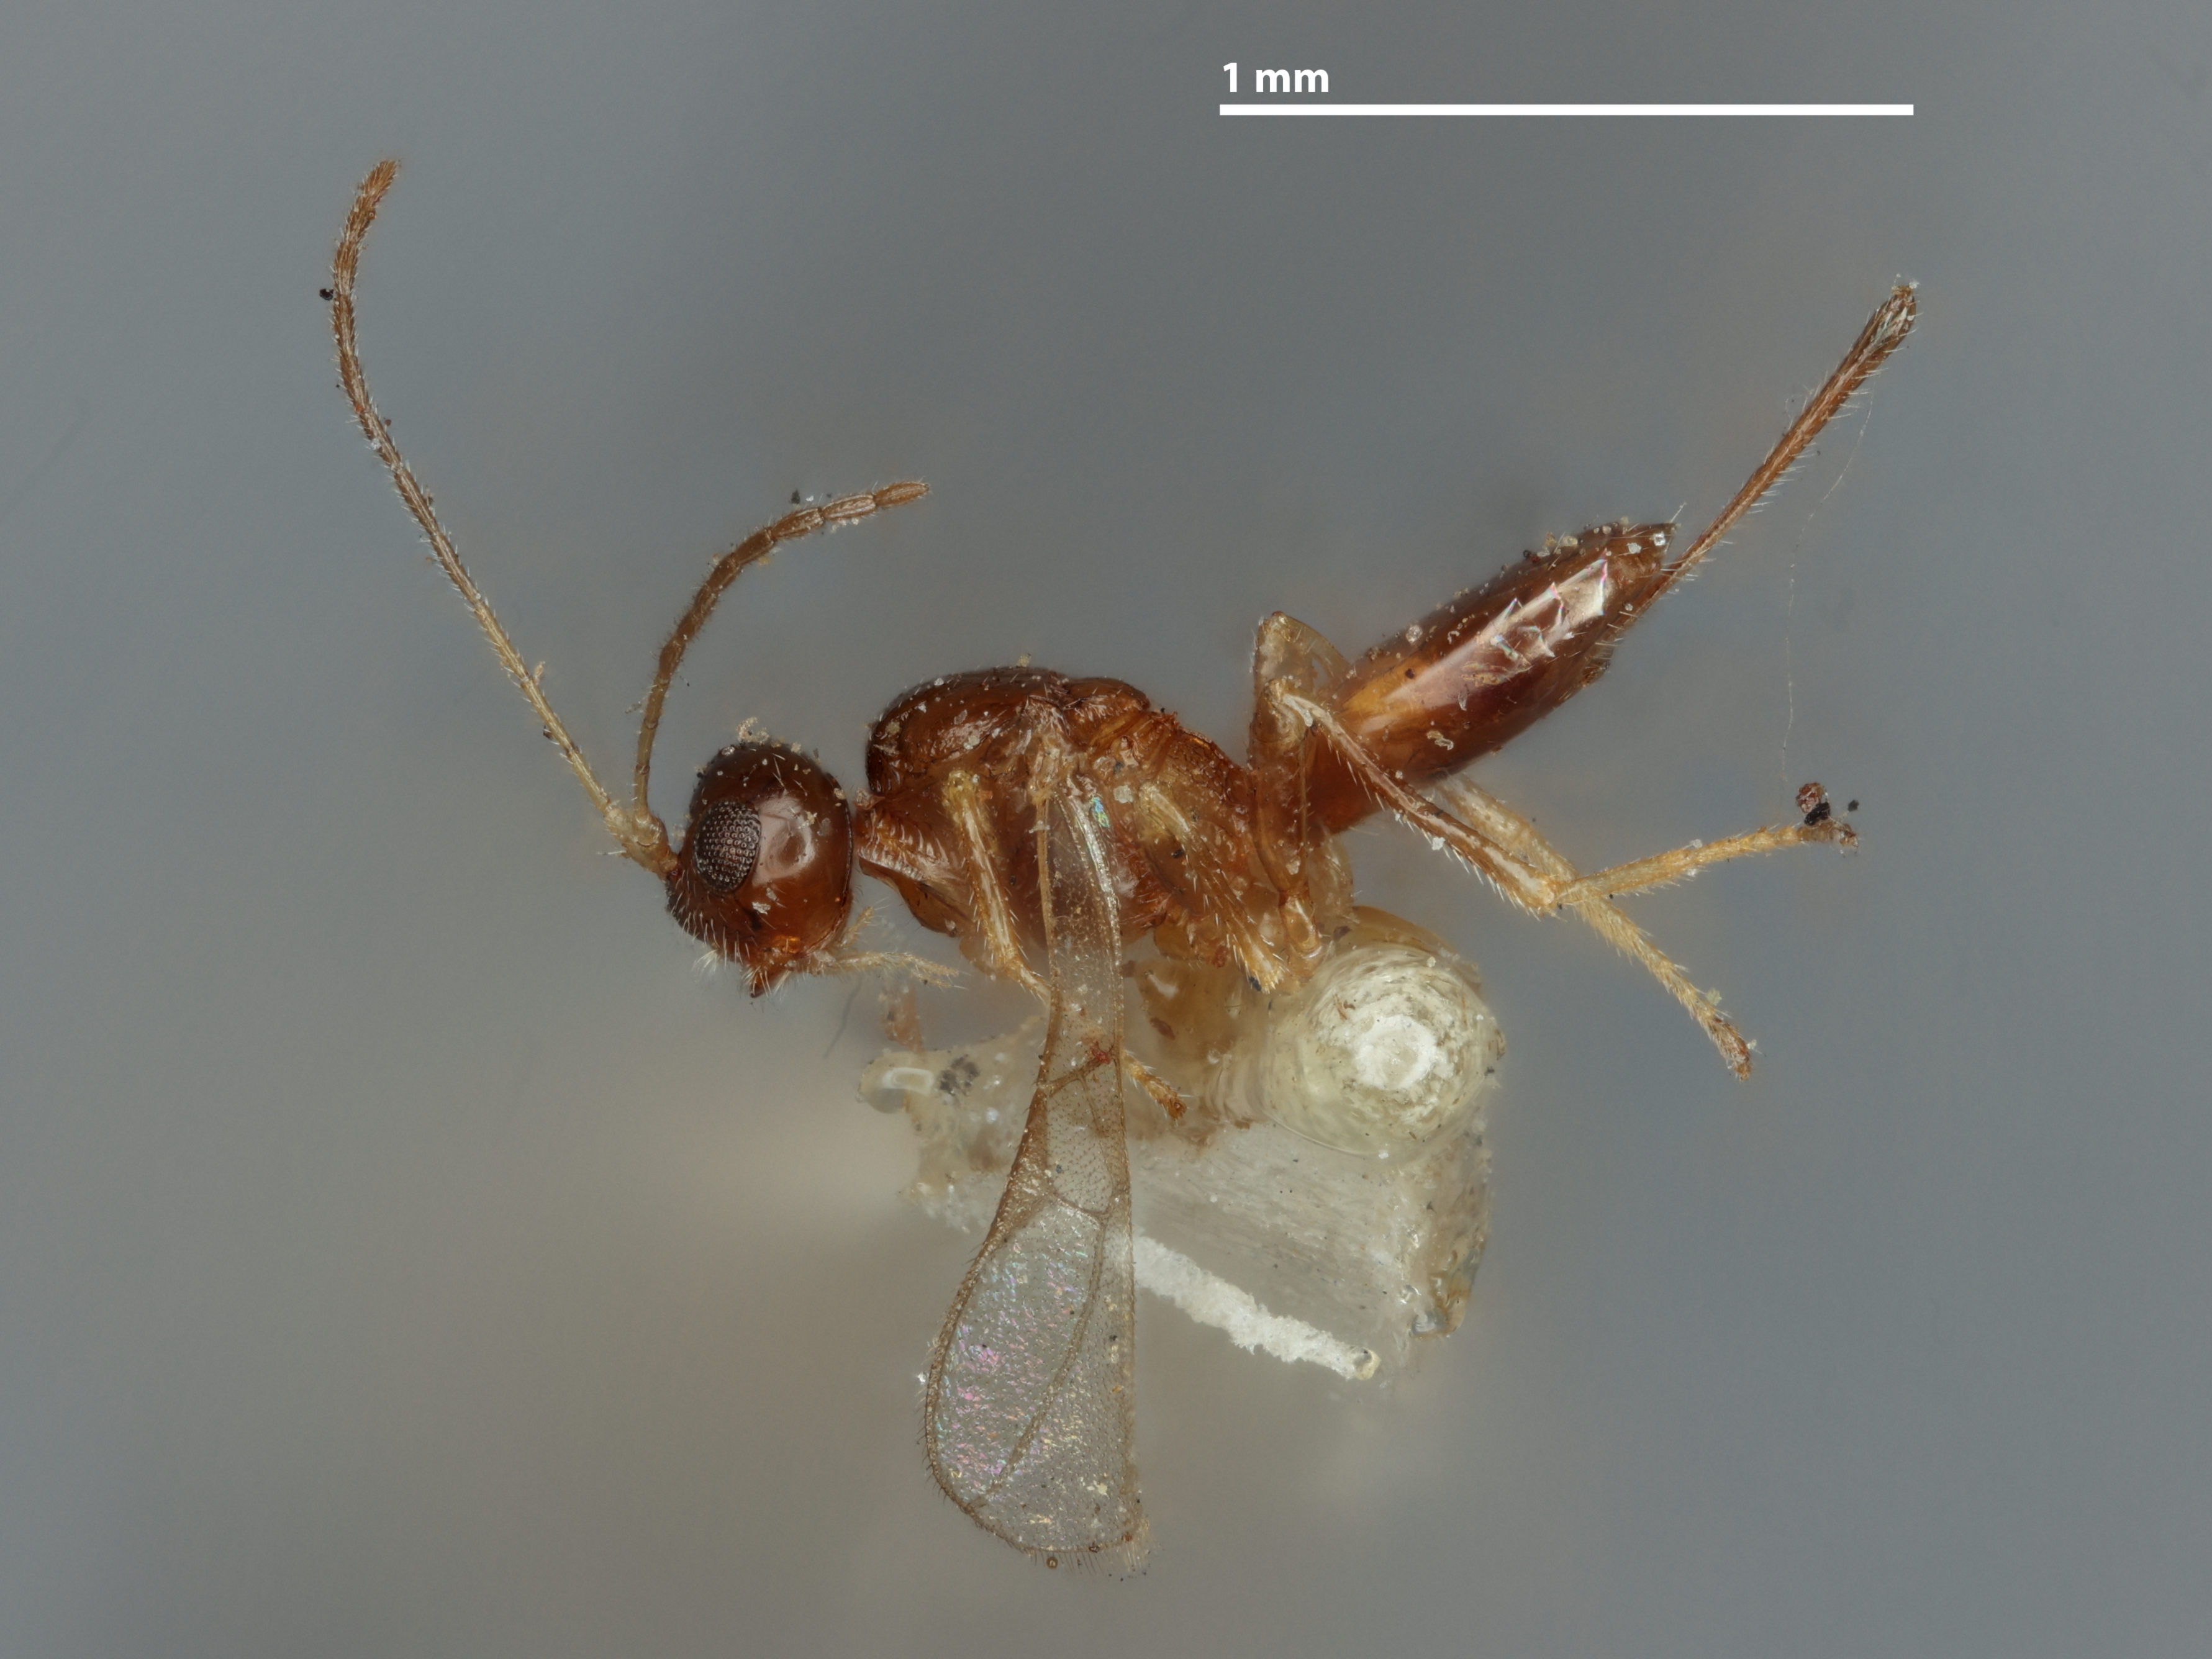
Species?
Ecphylus johnsoni
